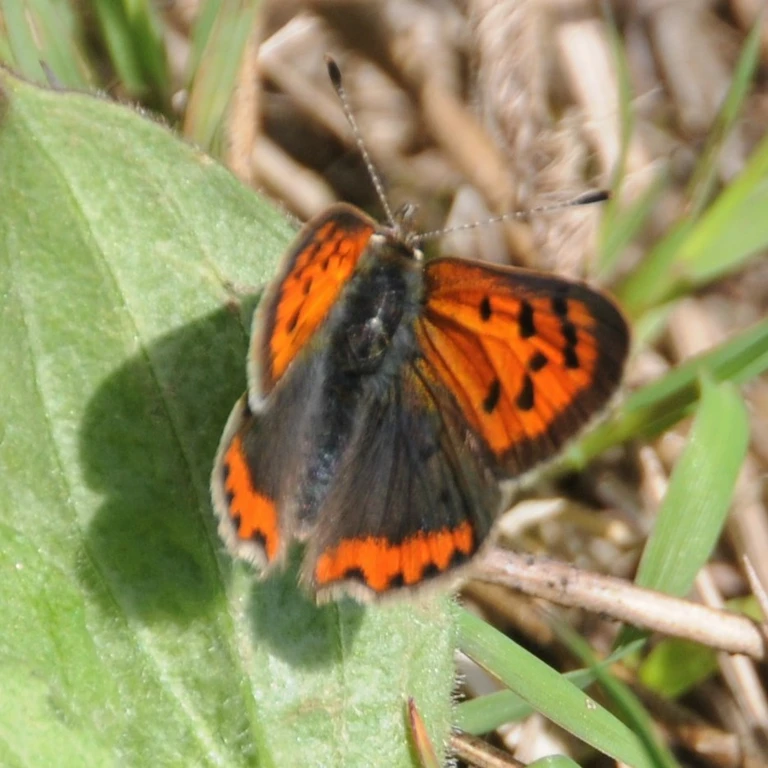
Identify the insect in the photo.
Lycaena phlaeas
